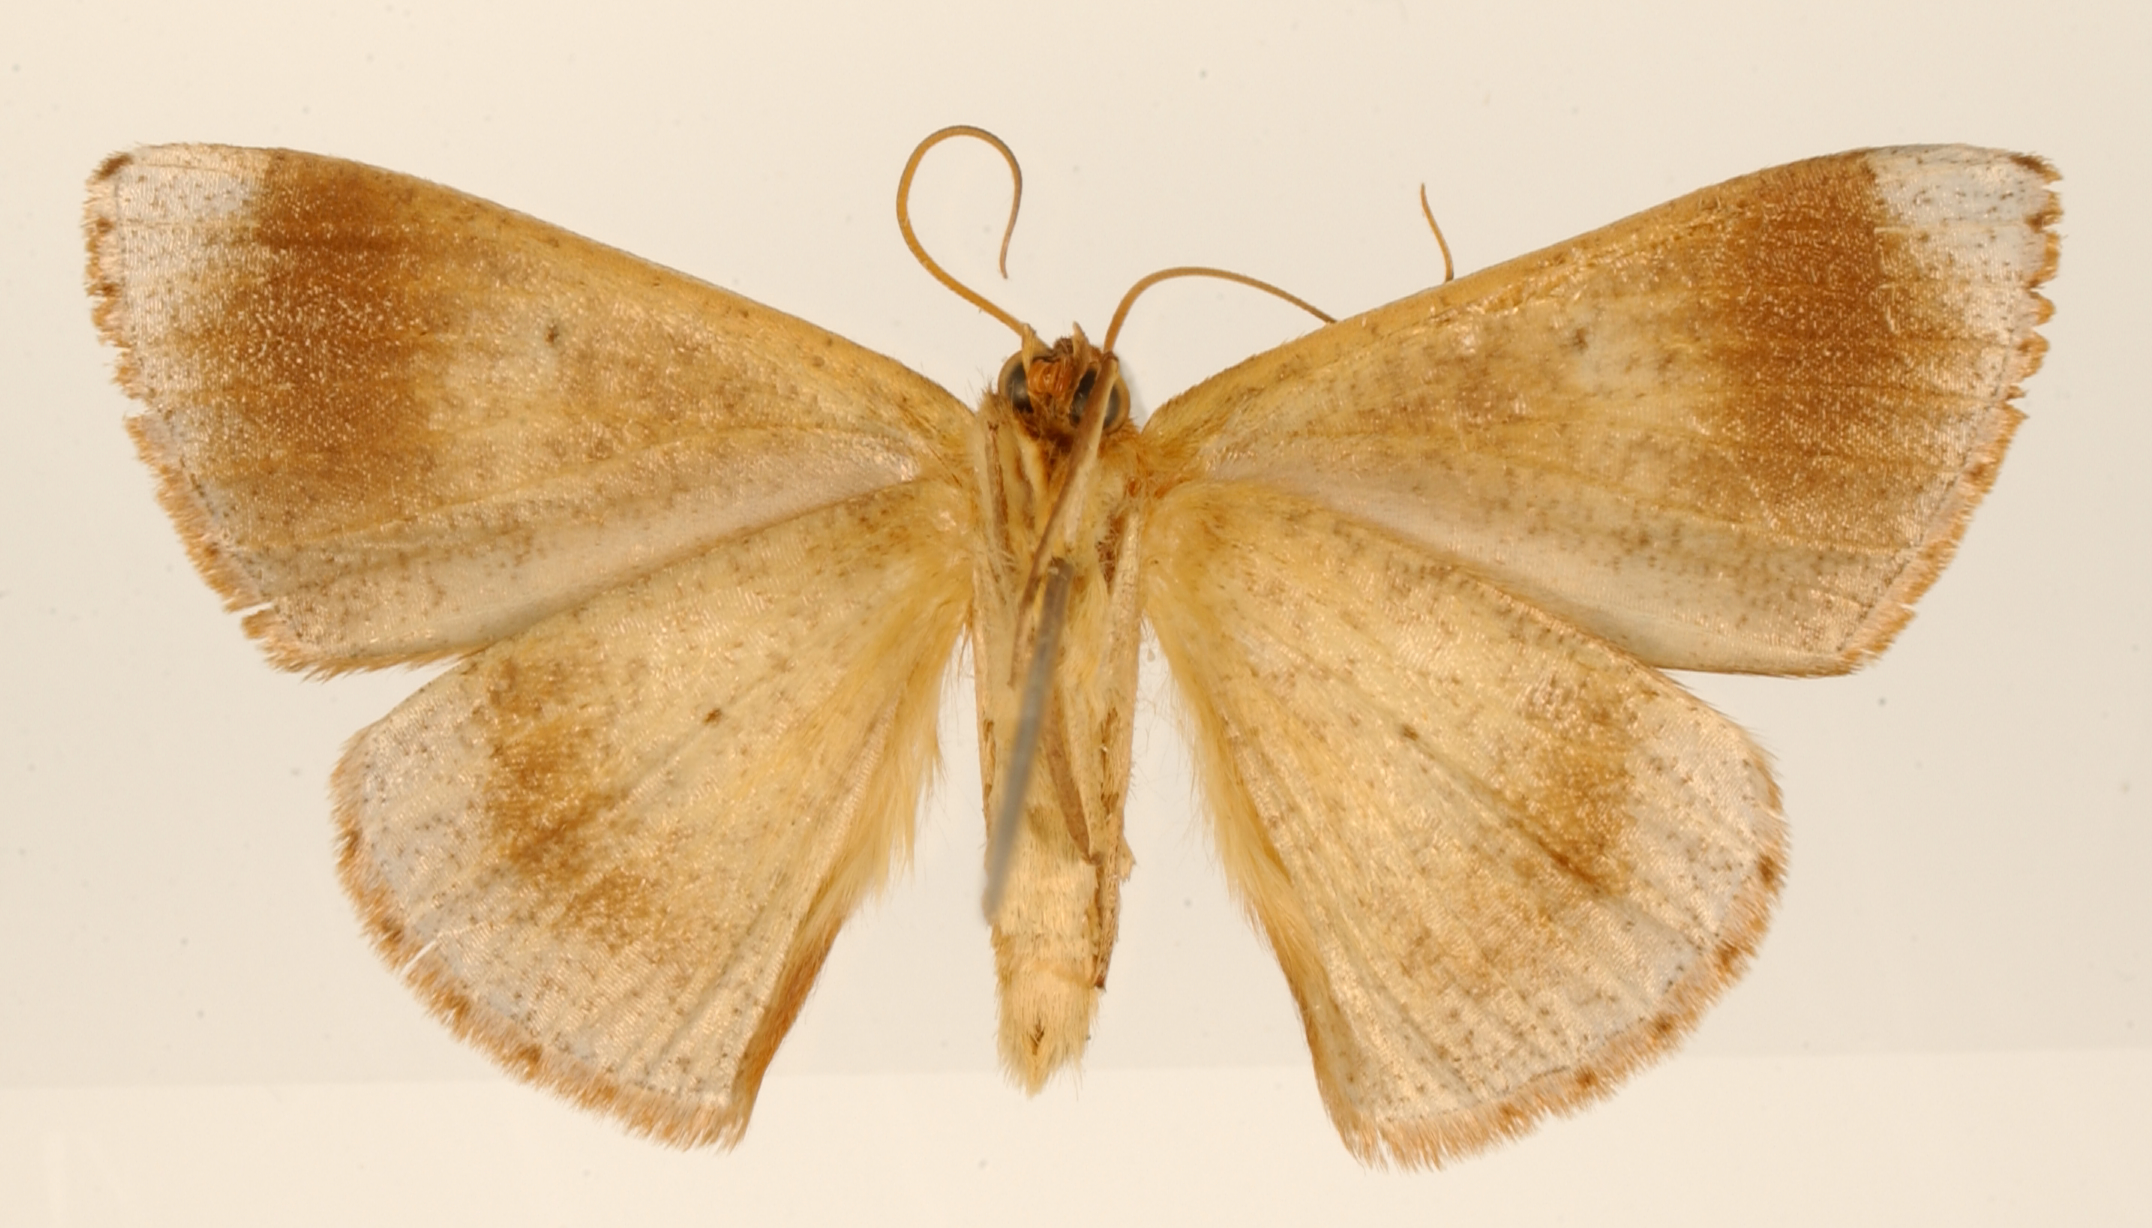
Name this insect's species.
Sabulodes planaria
